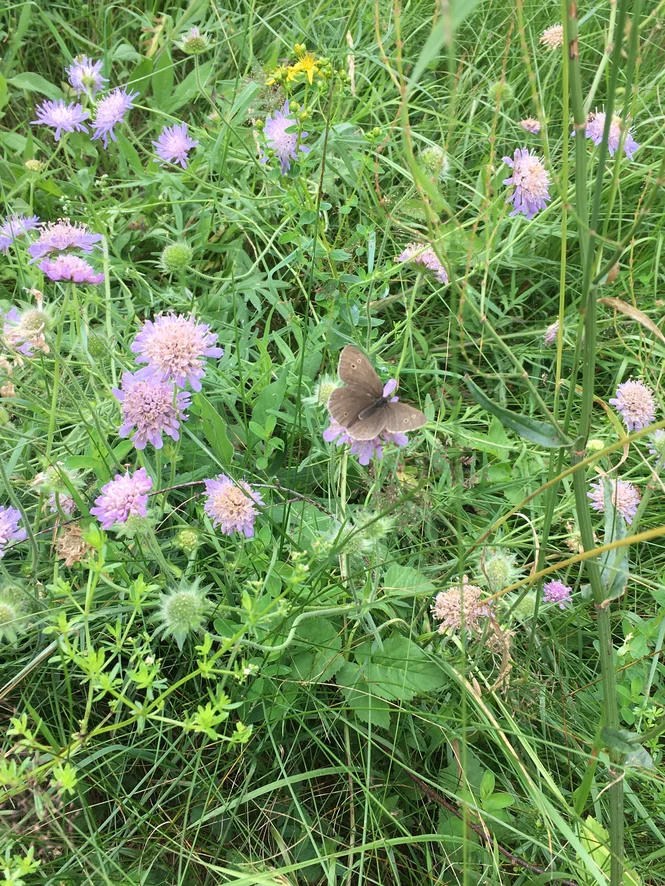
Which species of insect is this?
Aphantopus hyperantus
